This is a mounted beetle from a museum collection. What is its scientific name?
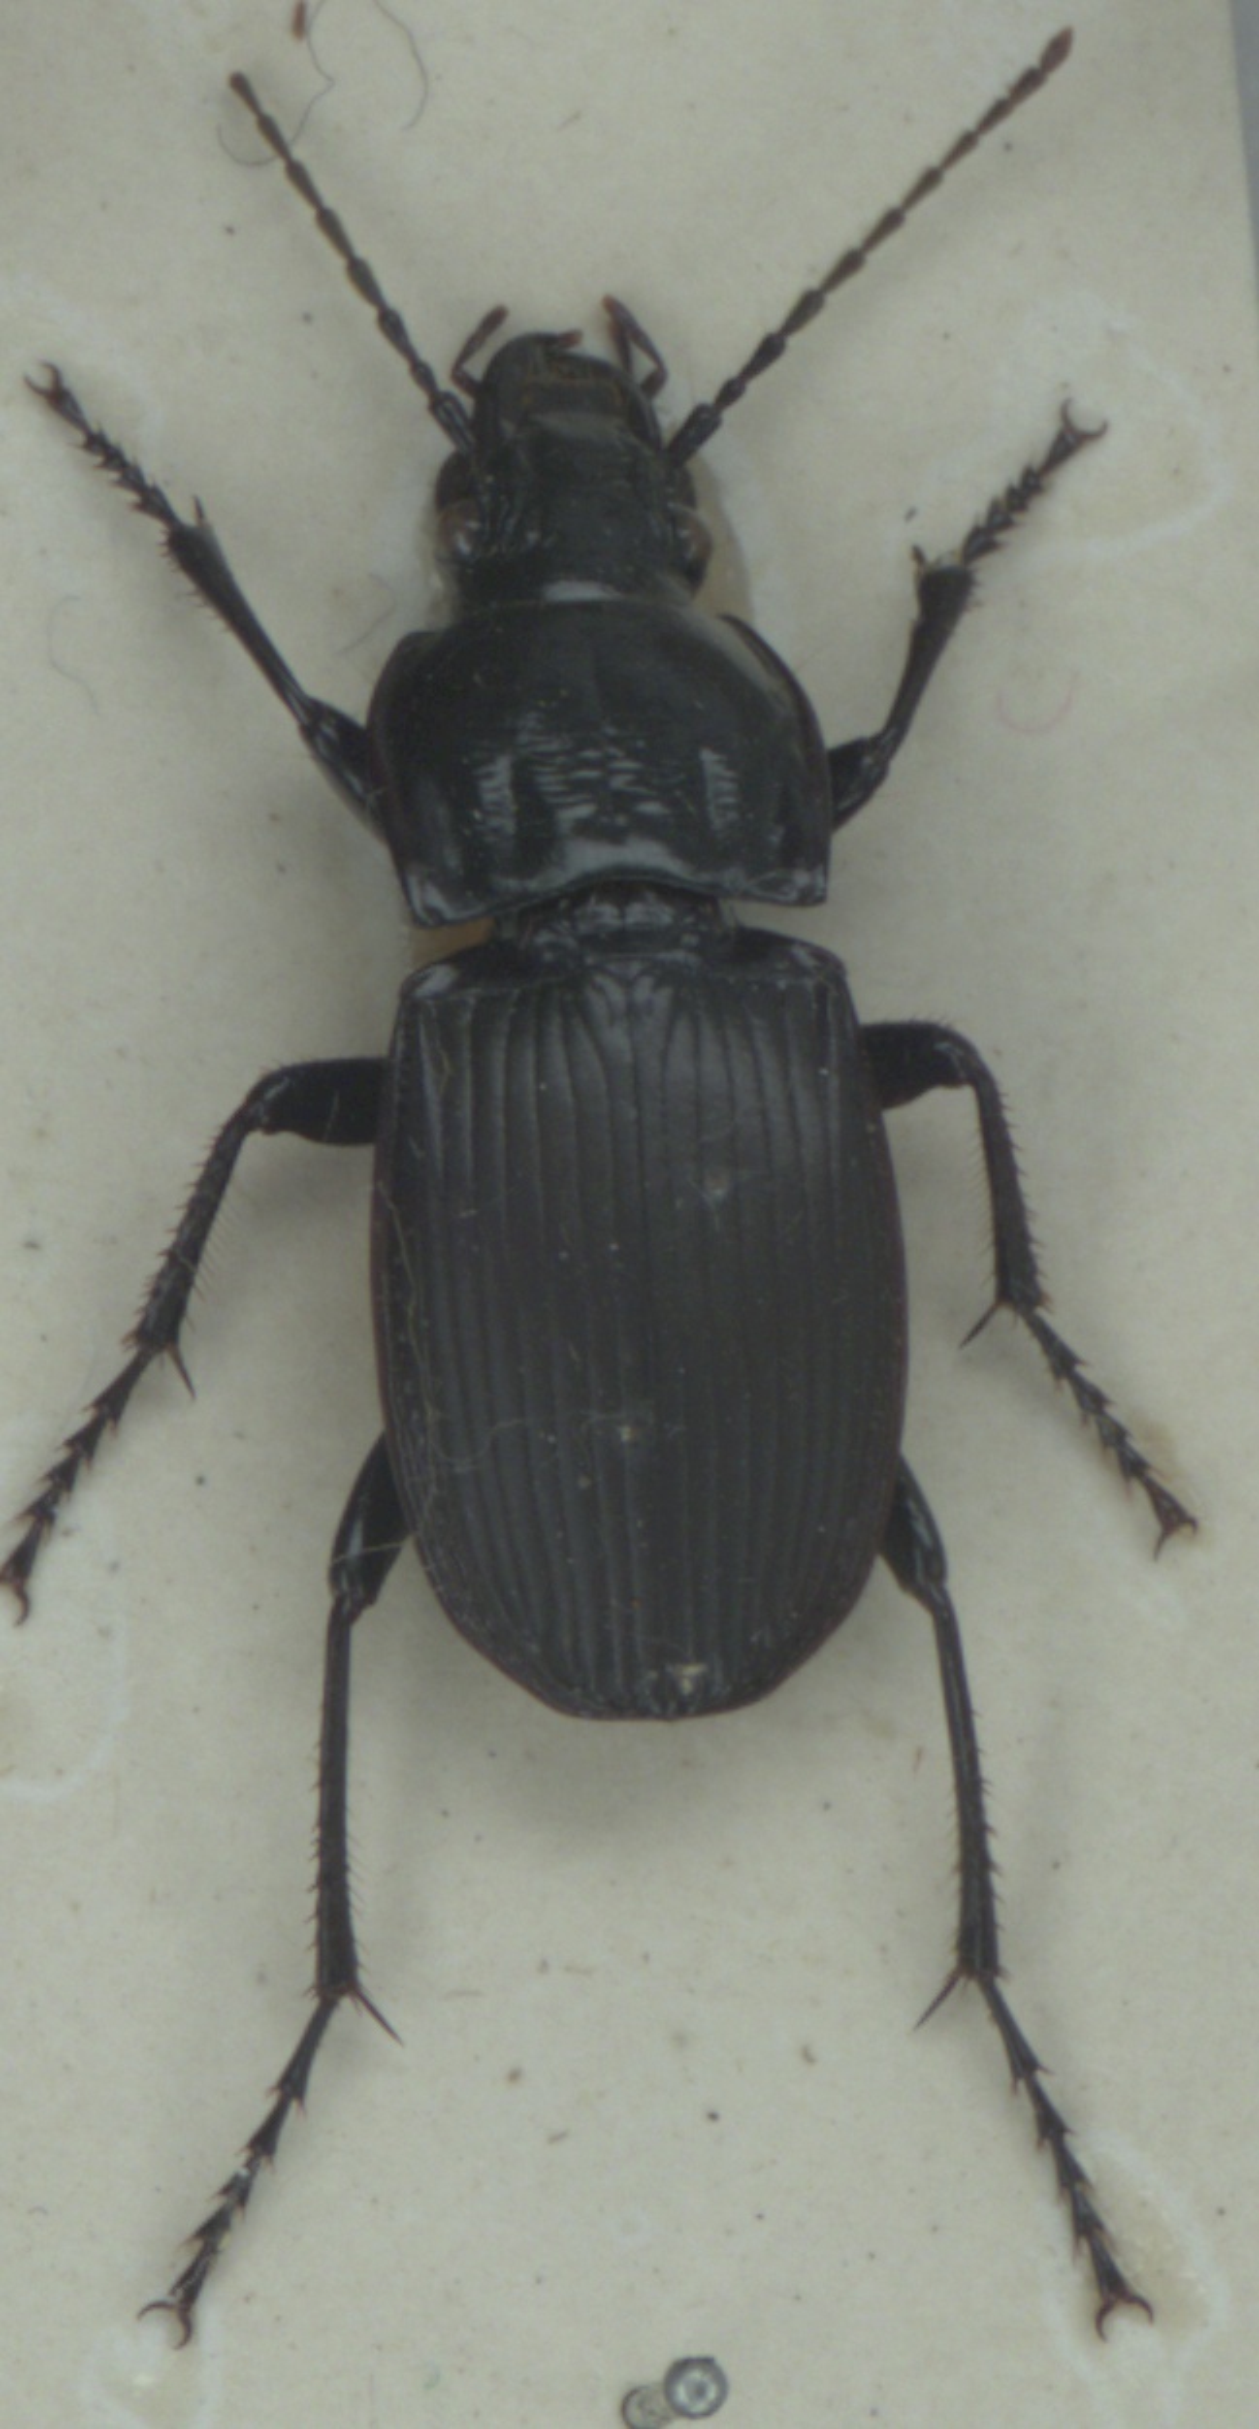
Abax parallelepipedus
